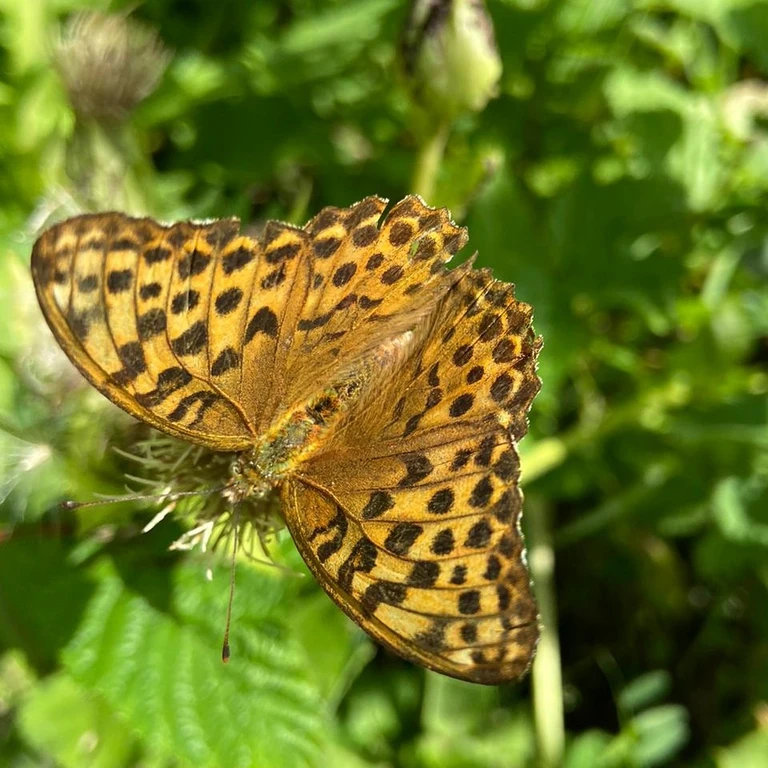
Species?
Argynnis paphia
